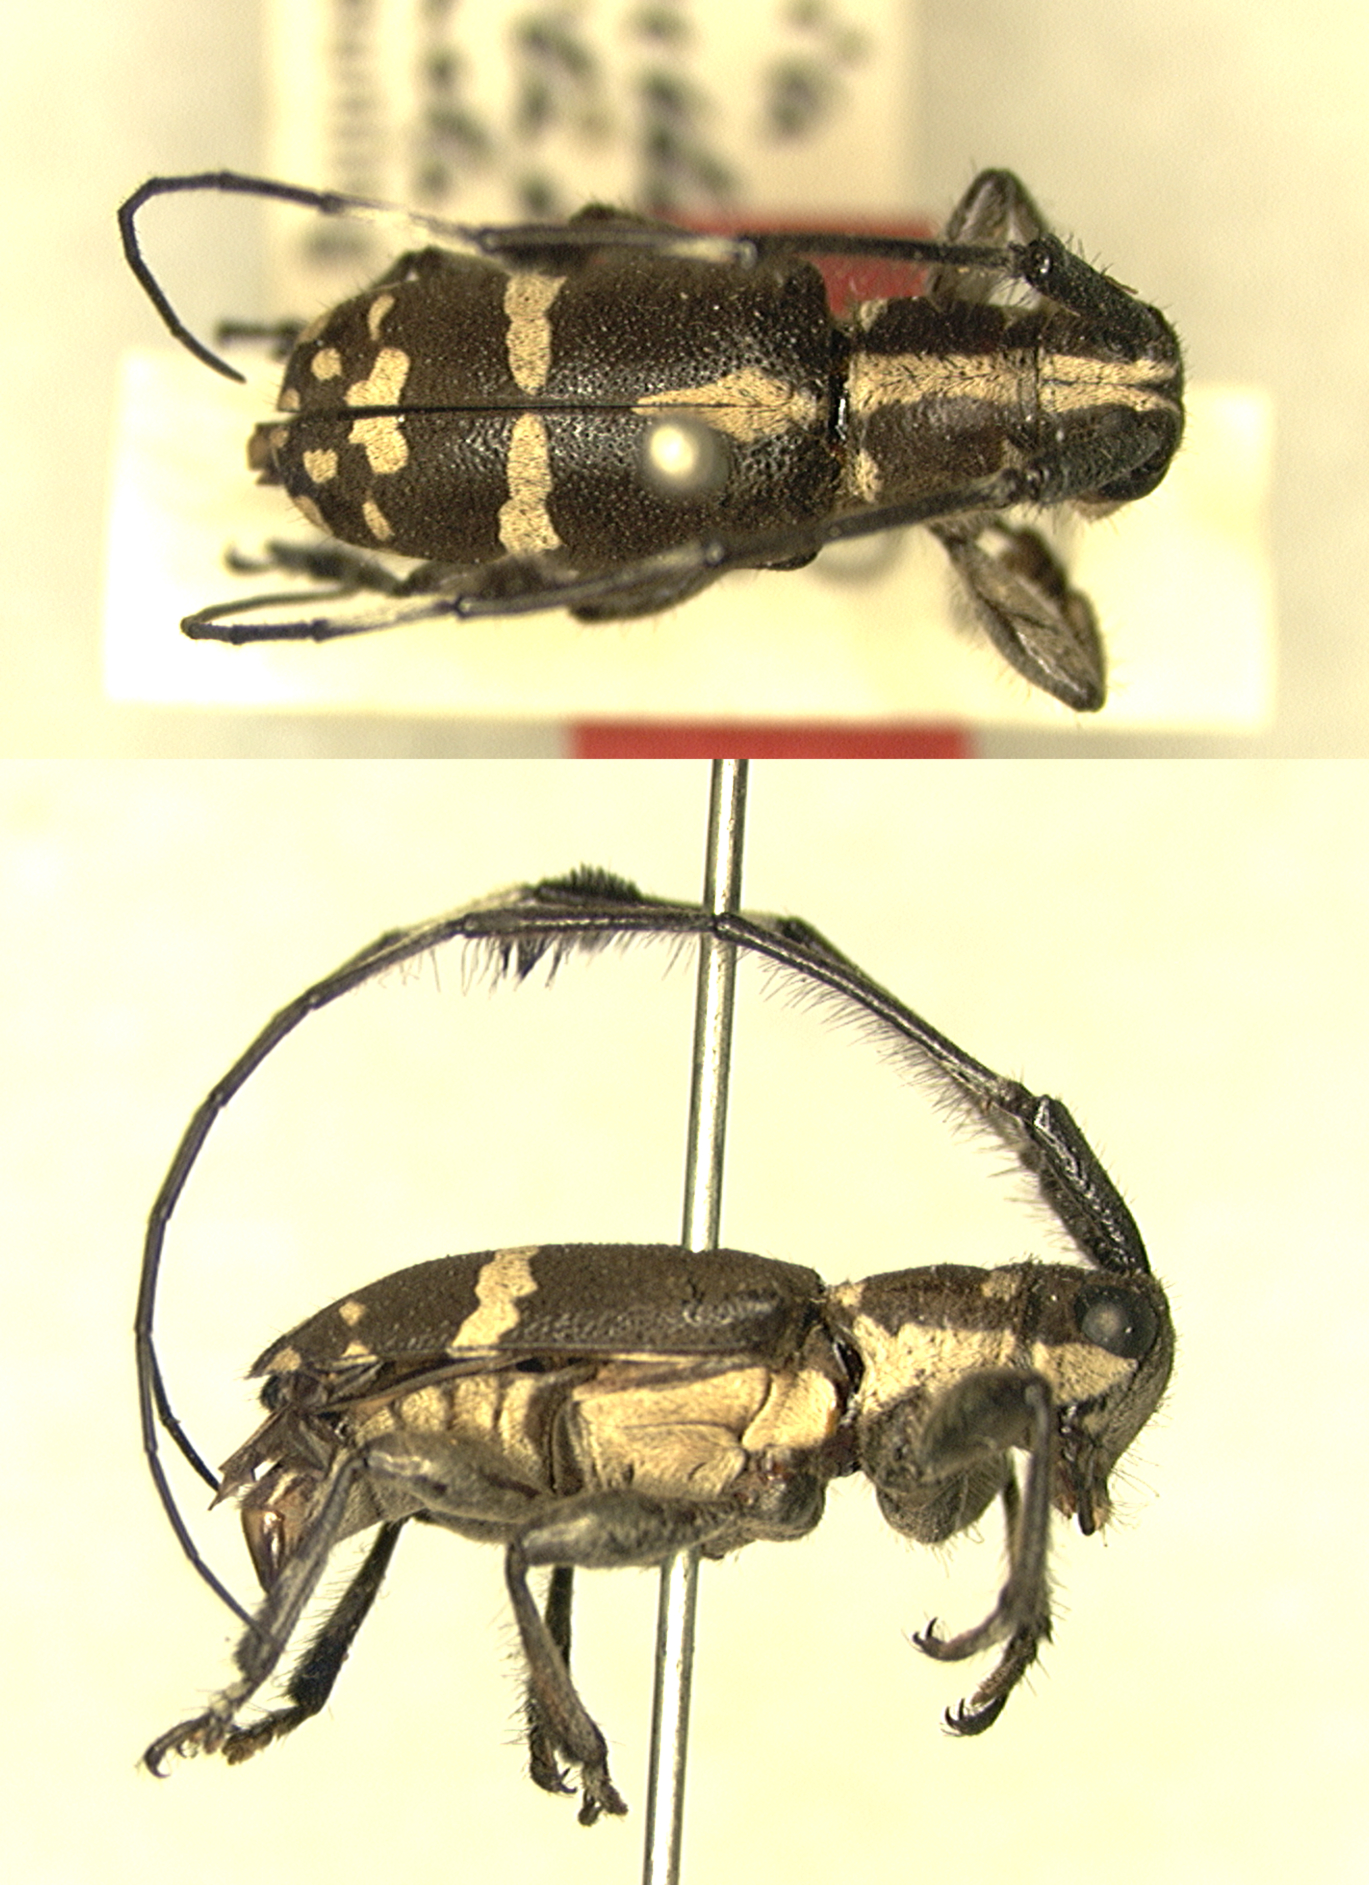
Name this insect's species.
Cacia semiluctuosa
